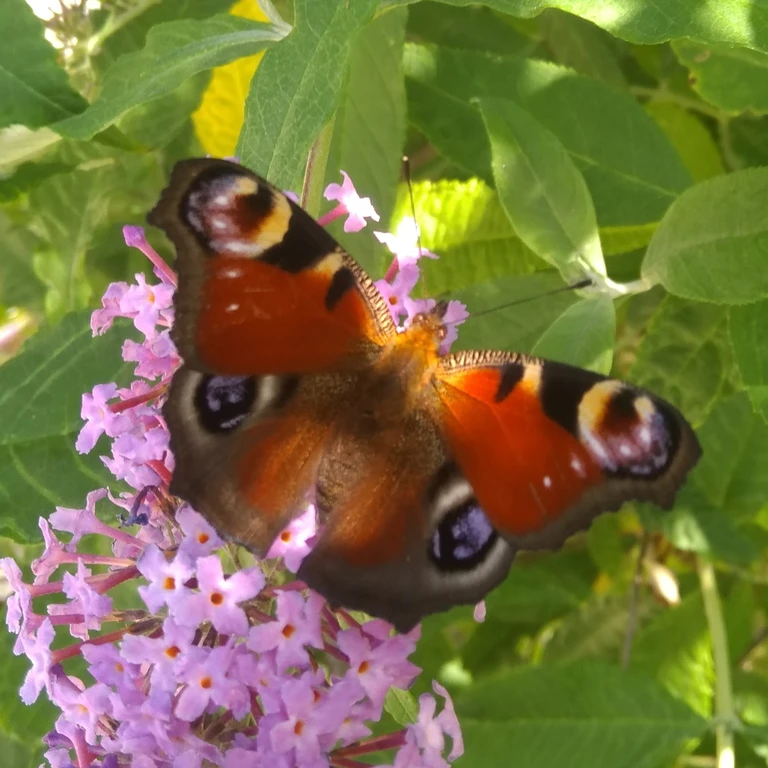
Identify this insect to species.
Aglais io
